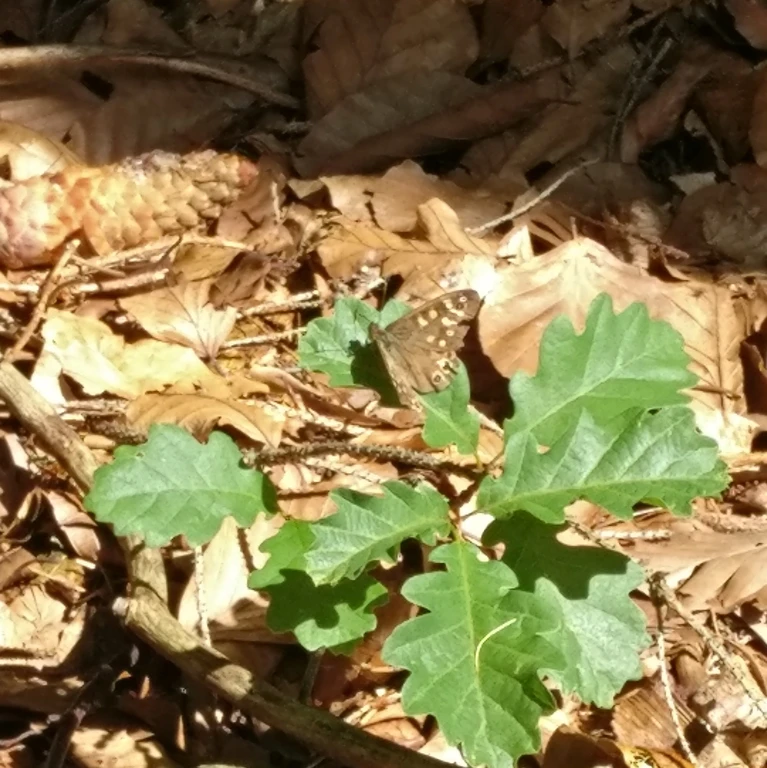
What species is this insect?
Pararge aegeria
